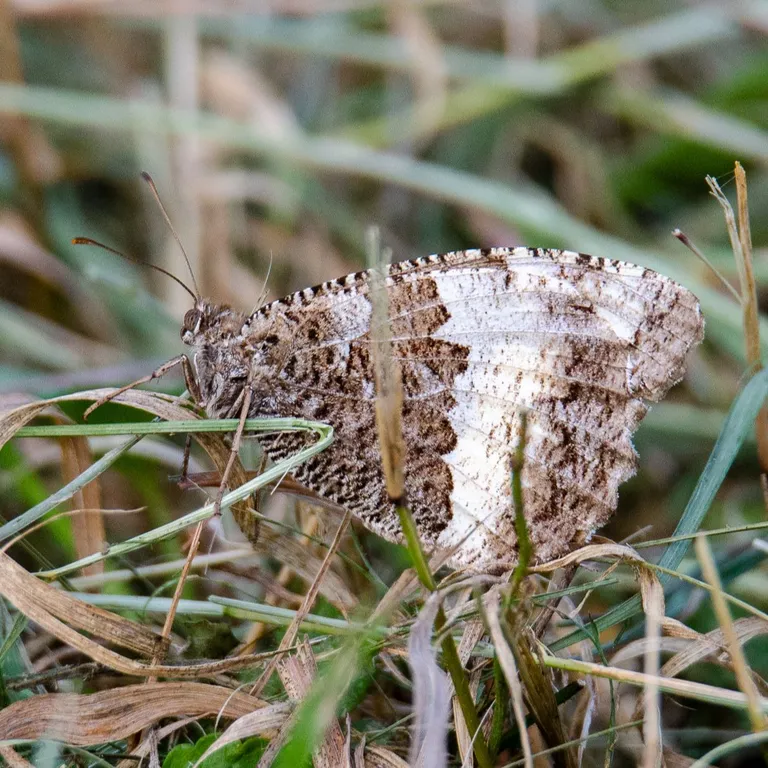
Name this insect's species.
Brintesia circe
